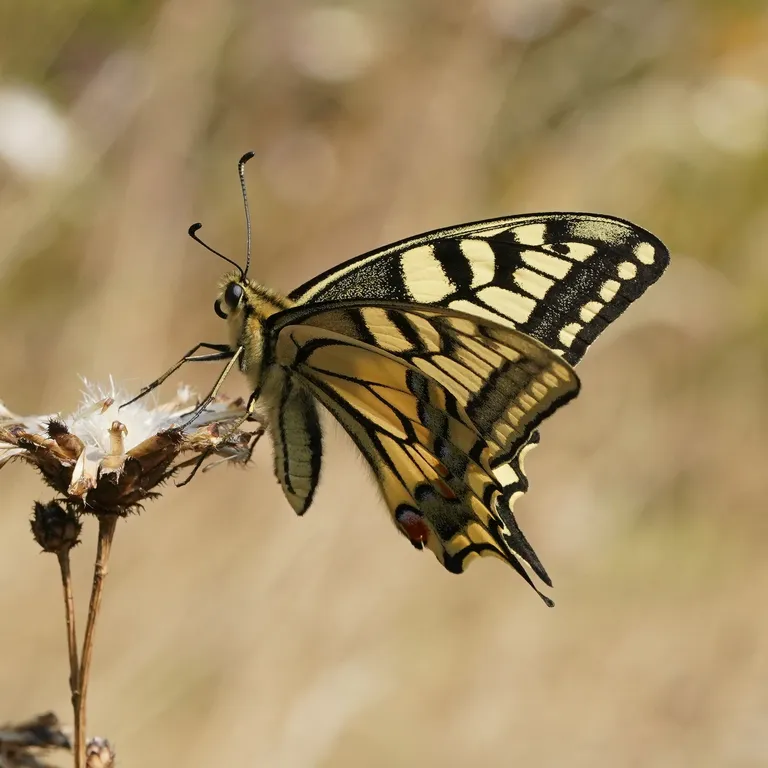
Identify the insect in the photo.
Papilio machaon
